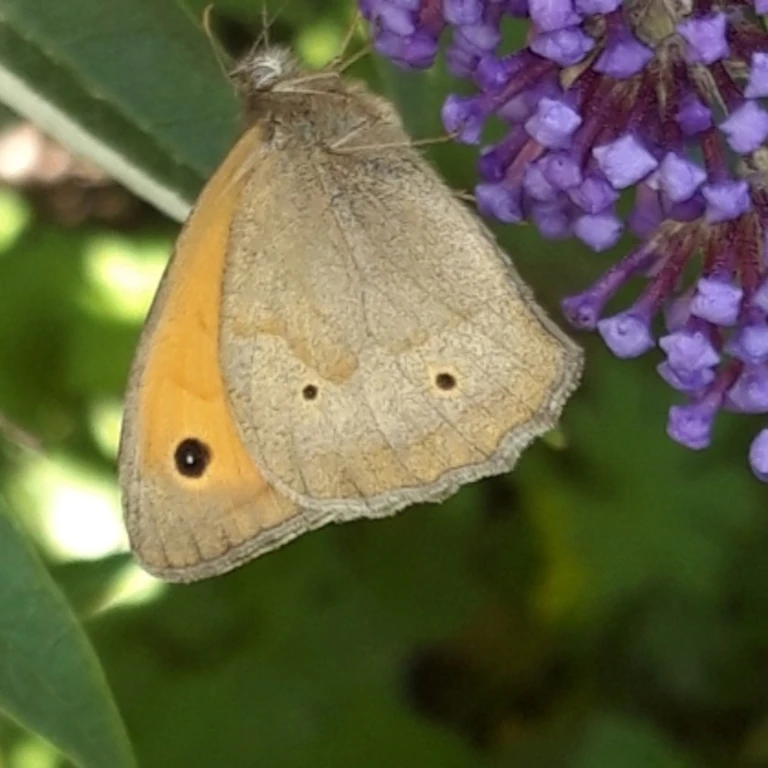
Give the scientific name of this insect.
Maniola jurtina
